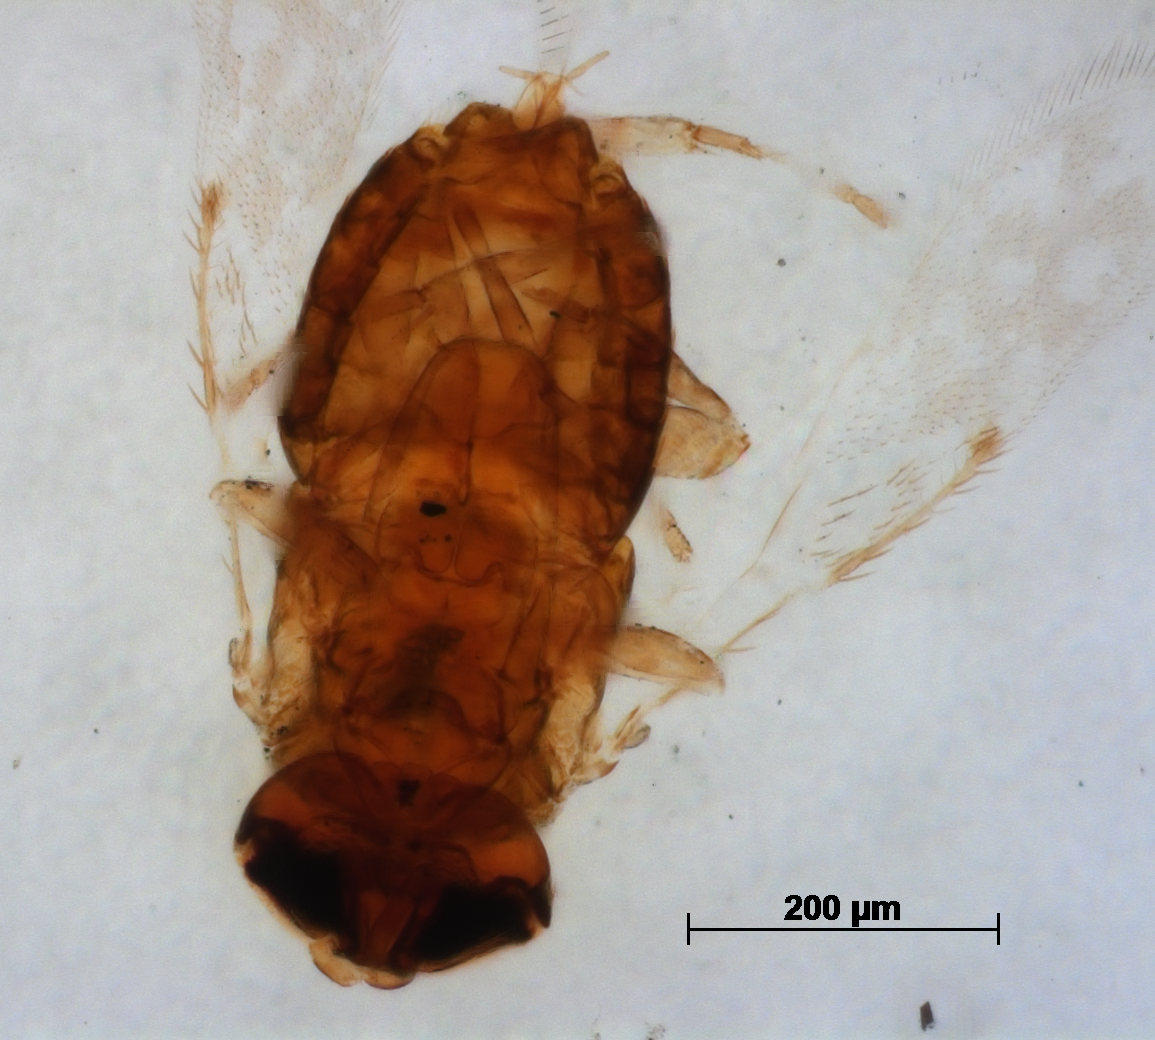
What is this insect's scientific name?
Perissopterus carnesi
